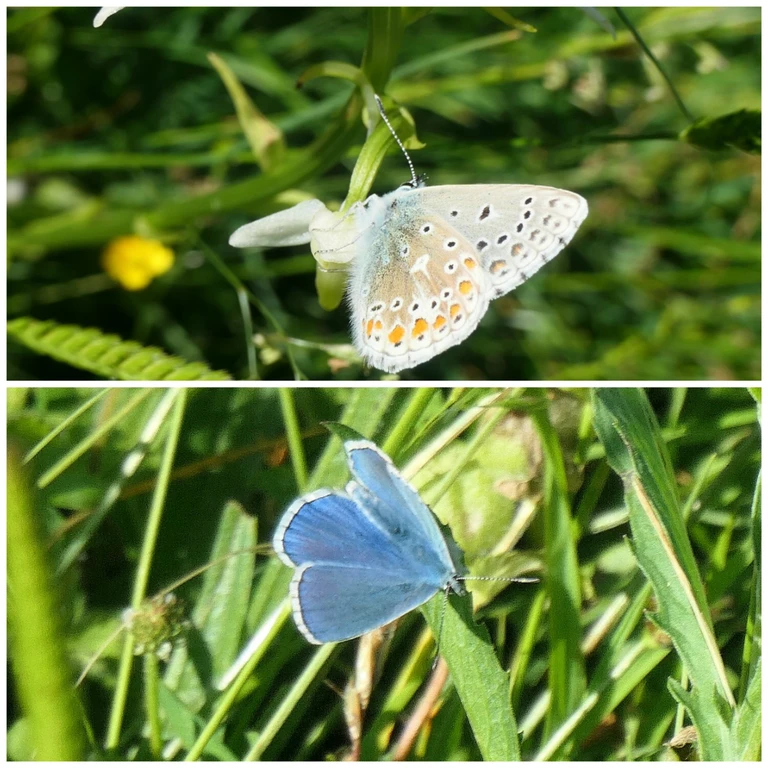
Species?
Lysandra bellargus
